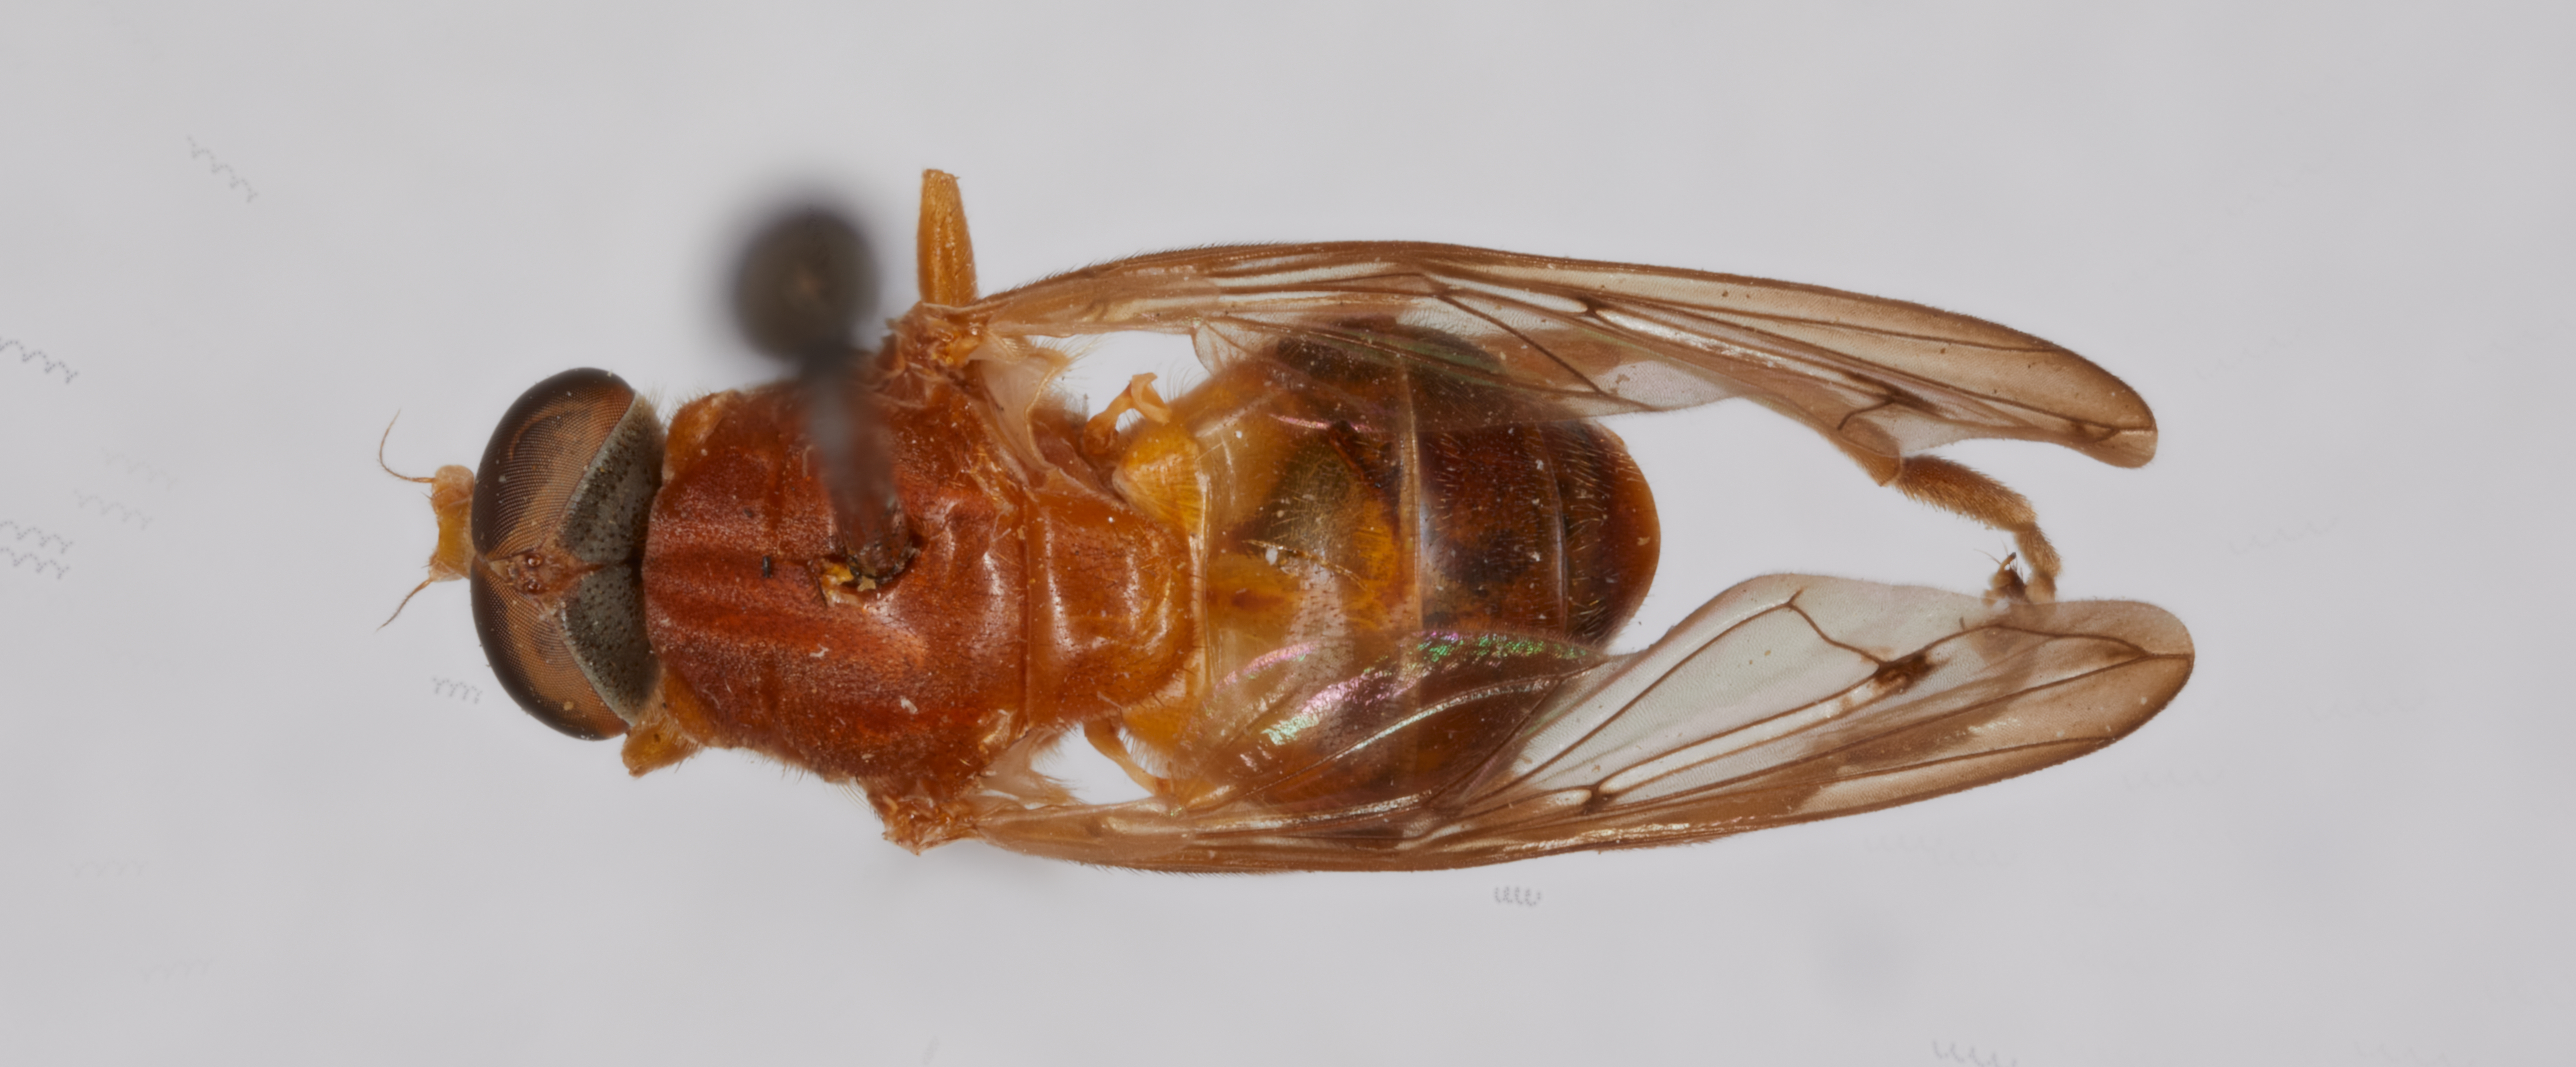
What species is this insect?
Brachyopa punctipennis
